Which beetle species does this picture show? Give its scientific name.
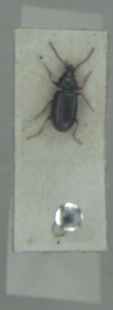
Bembidion guttula
